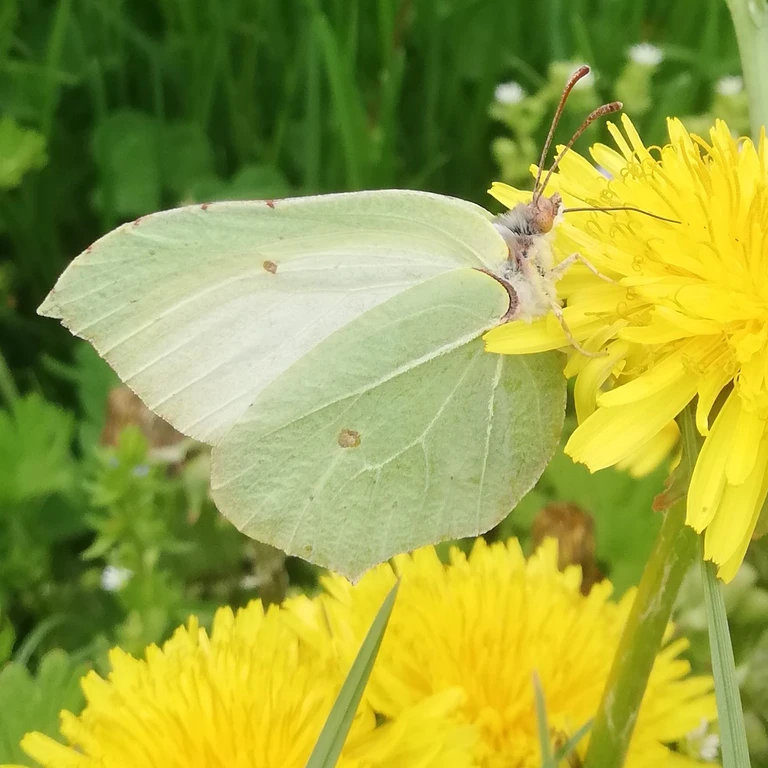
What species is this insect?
Gonepteryx rhamni
